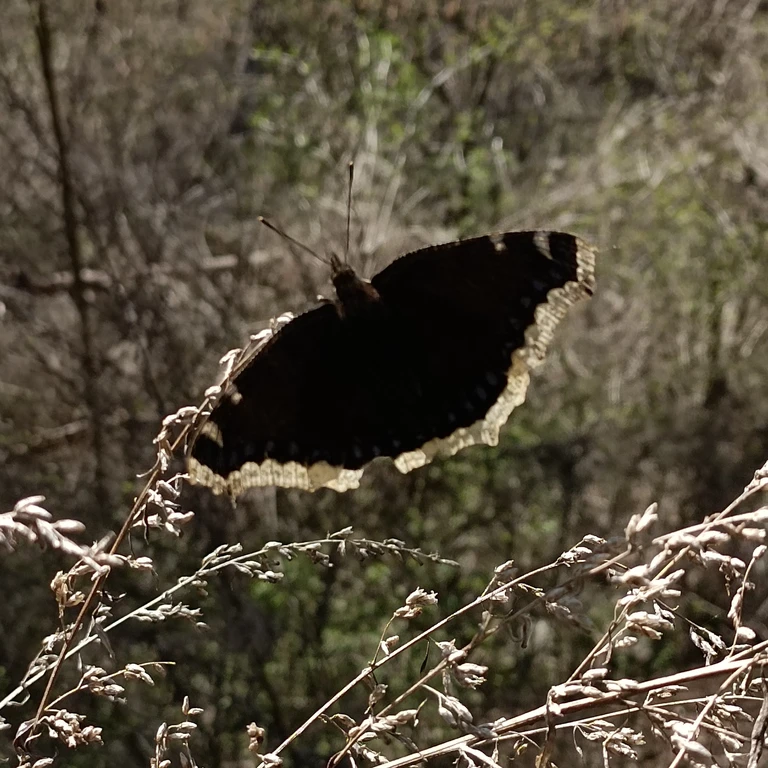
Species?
Nymphalis antiopa
